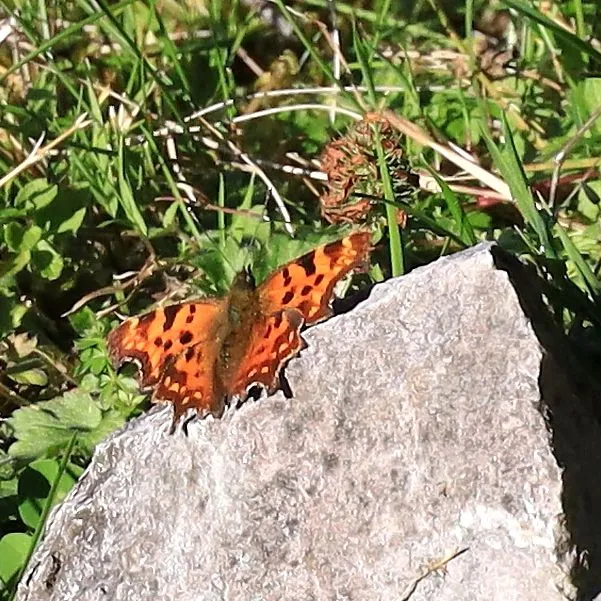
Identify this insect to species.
Polygonia c-album
